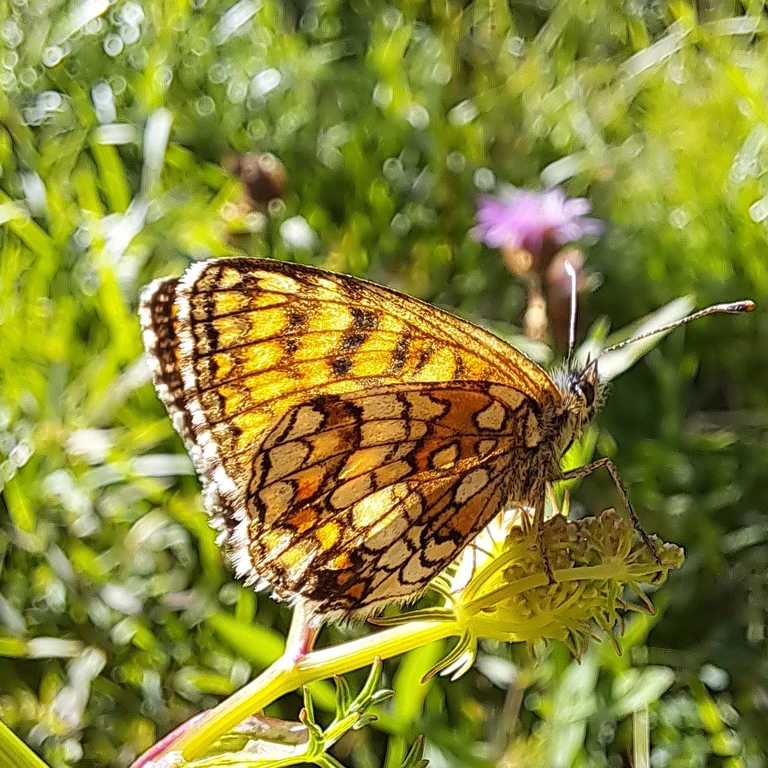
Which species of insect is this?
Melitaea athalia
